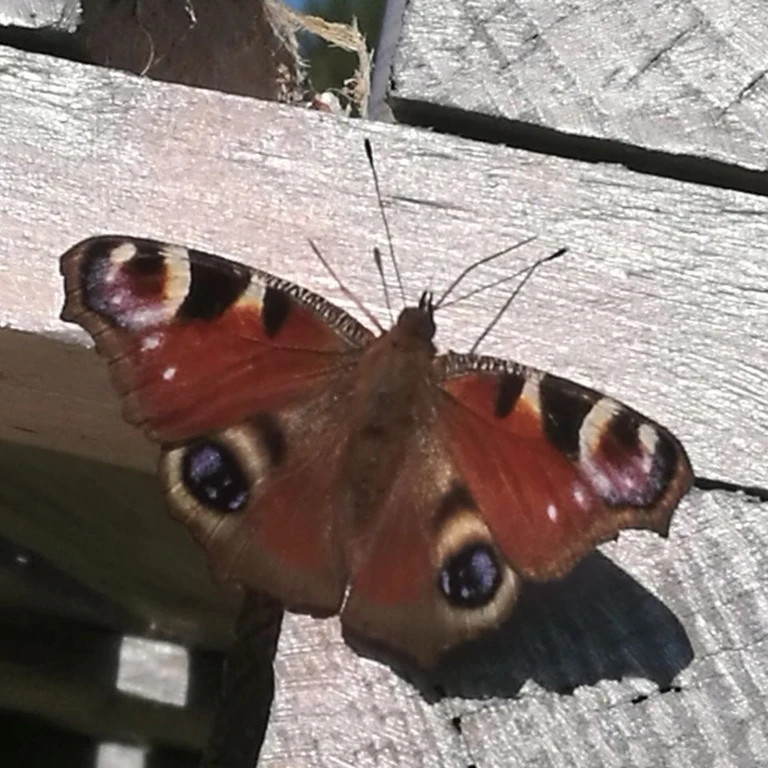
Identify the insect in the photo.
Aglais io
